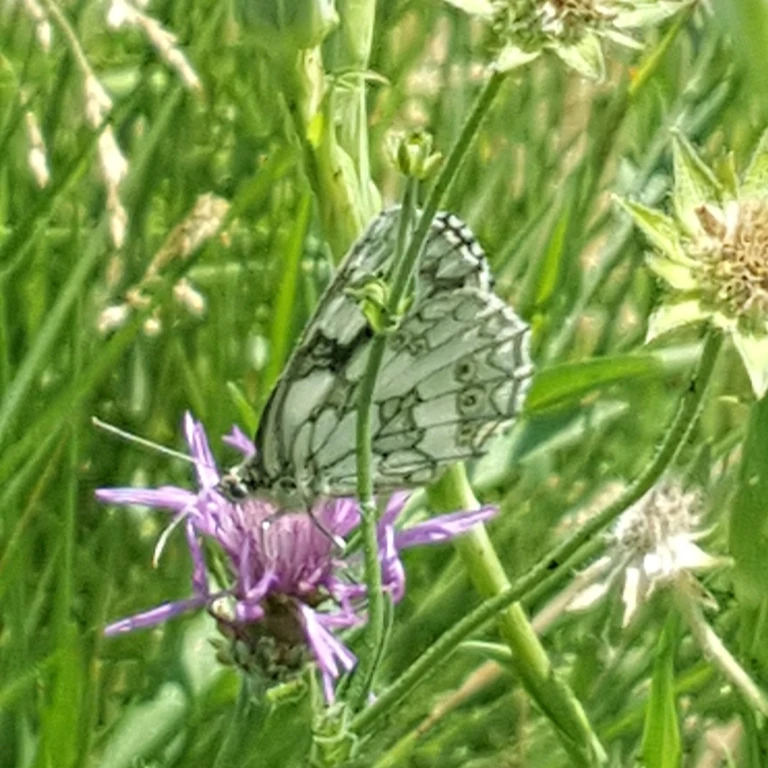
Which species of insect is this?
Melanargia galathea
